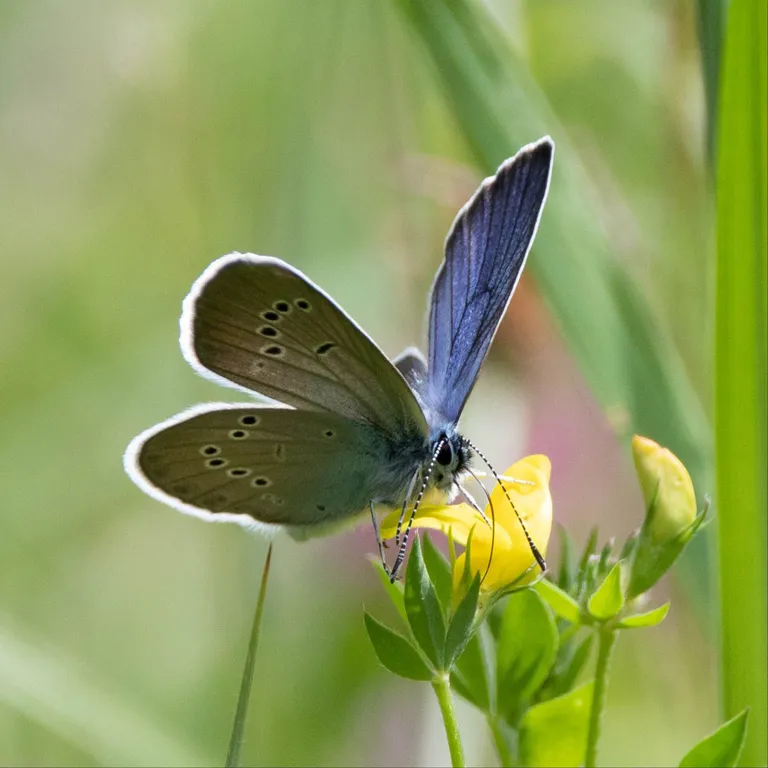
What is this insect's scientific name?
Cyaniris semiargus
